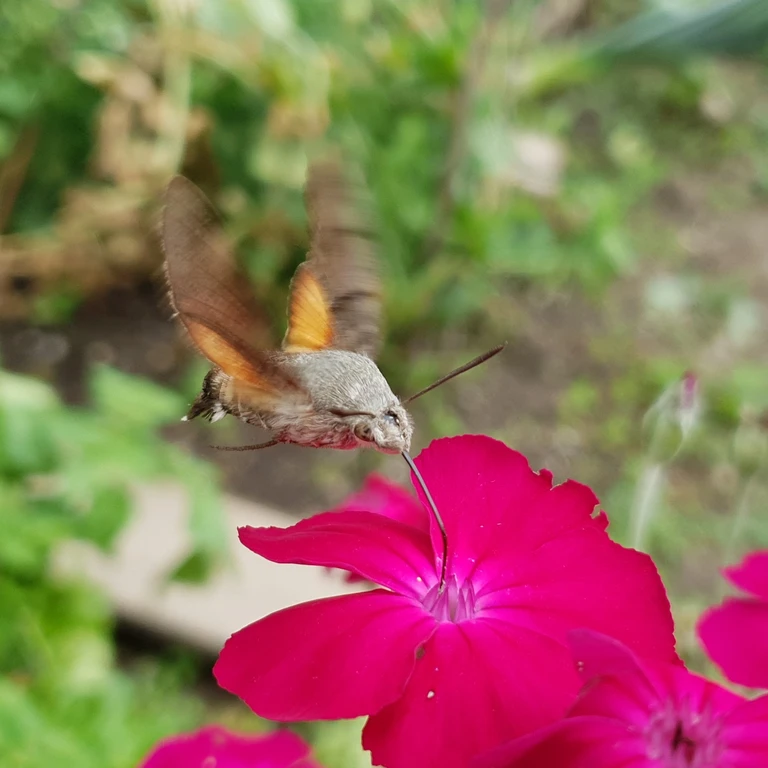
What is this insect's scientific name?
Macroglossum stellatarum
